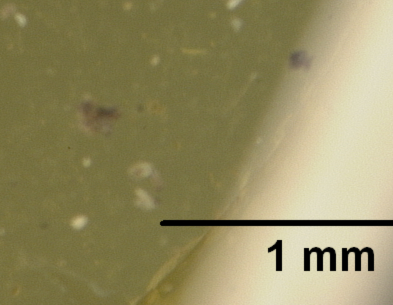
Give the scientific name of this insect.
Osmia texana
